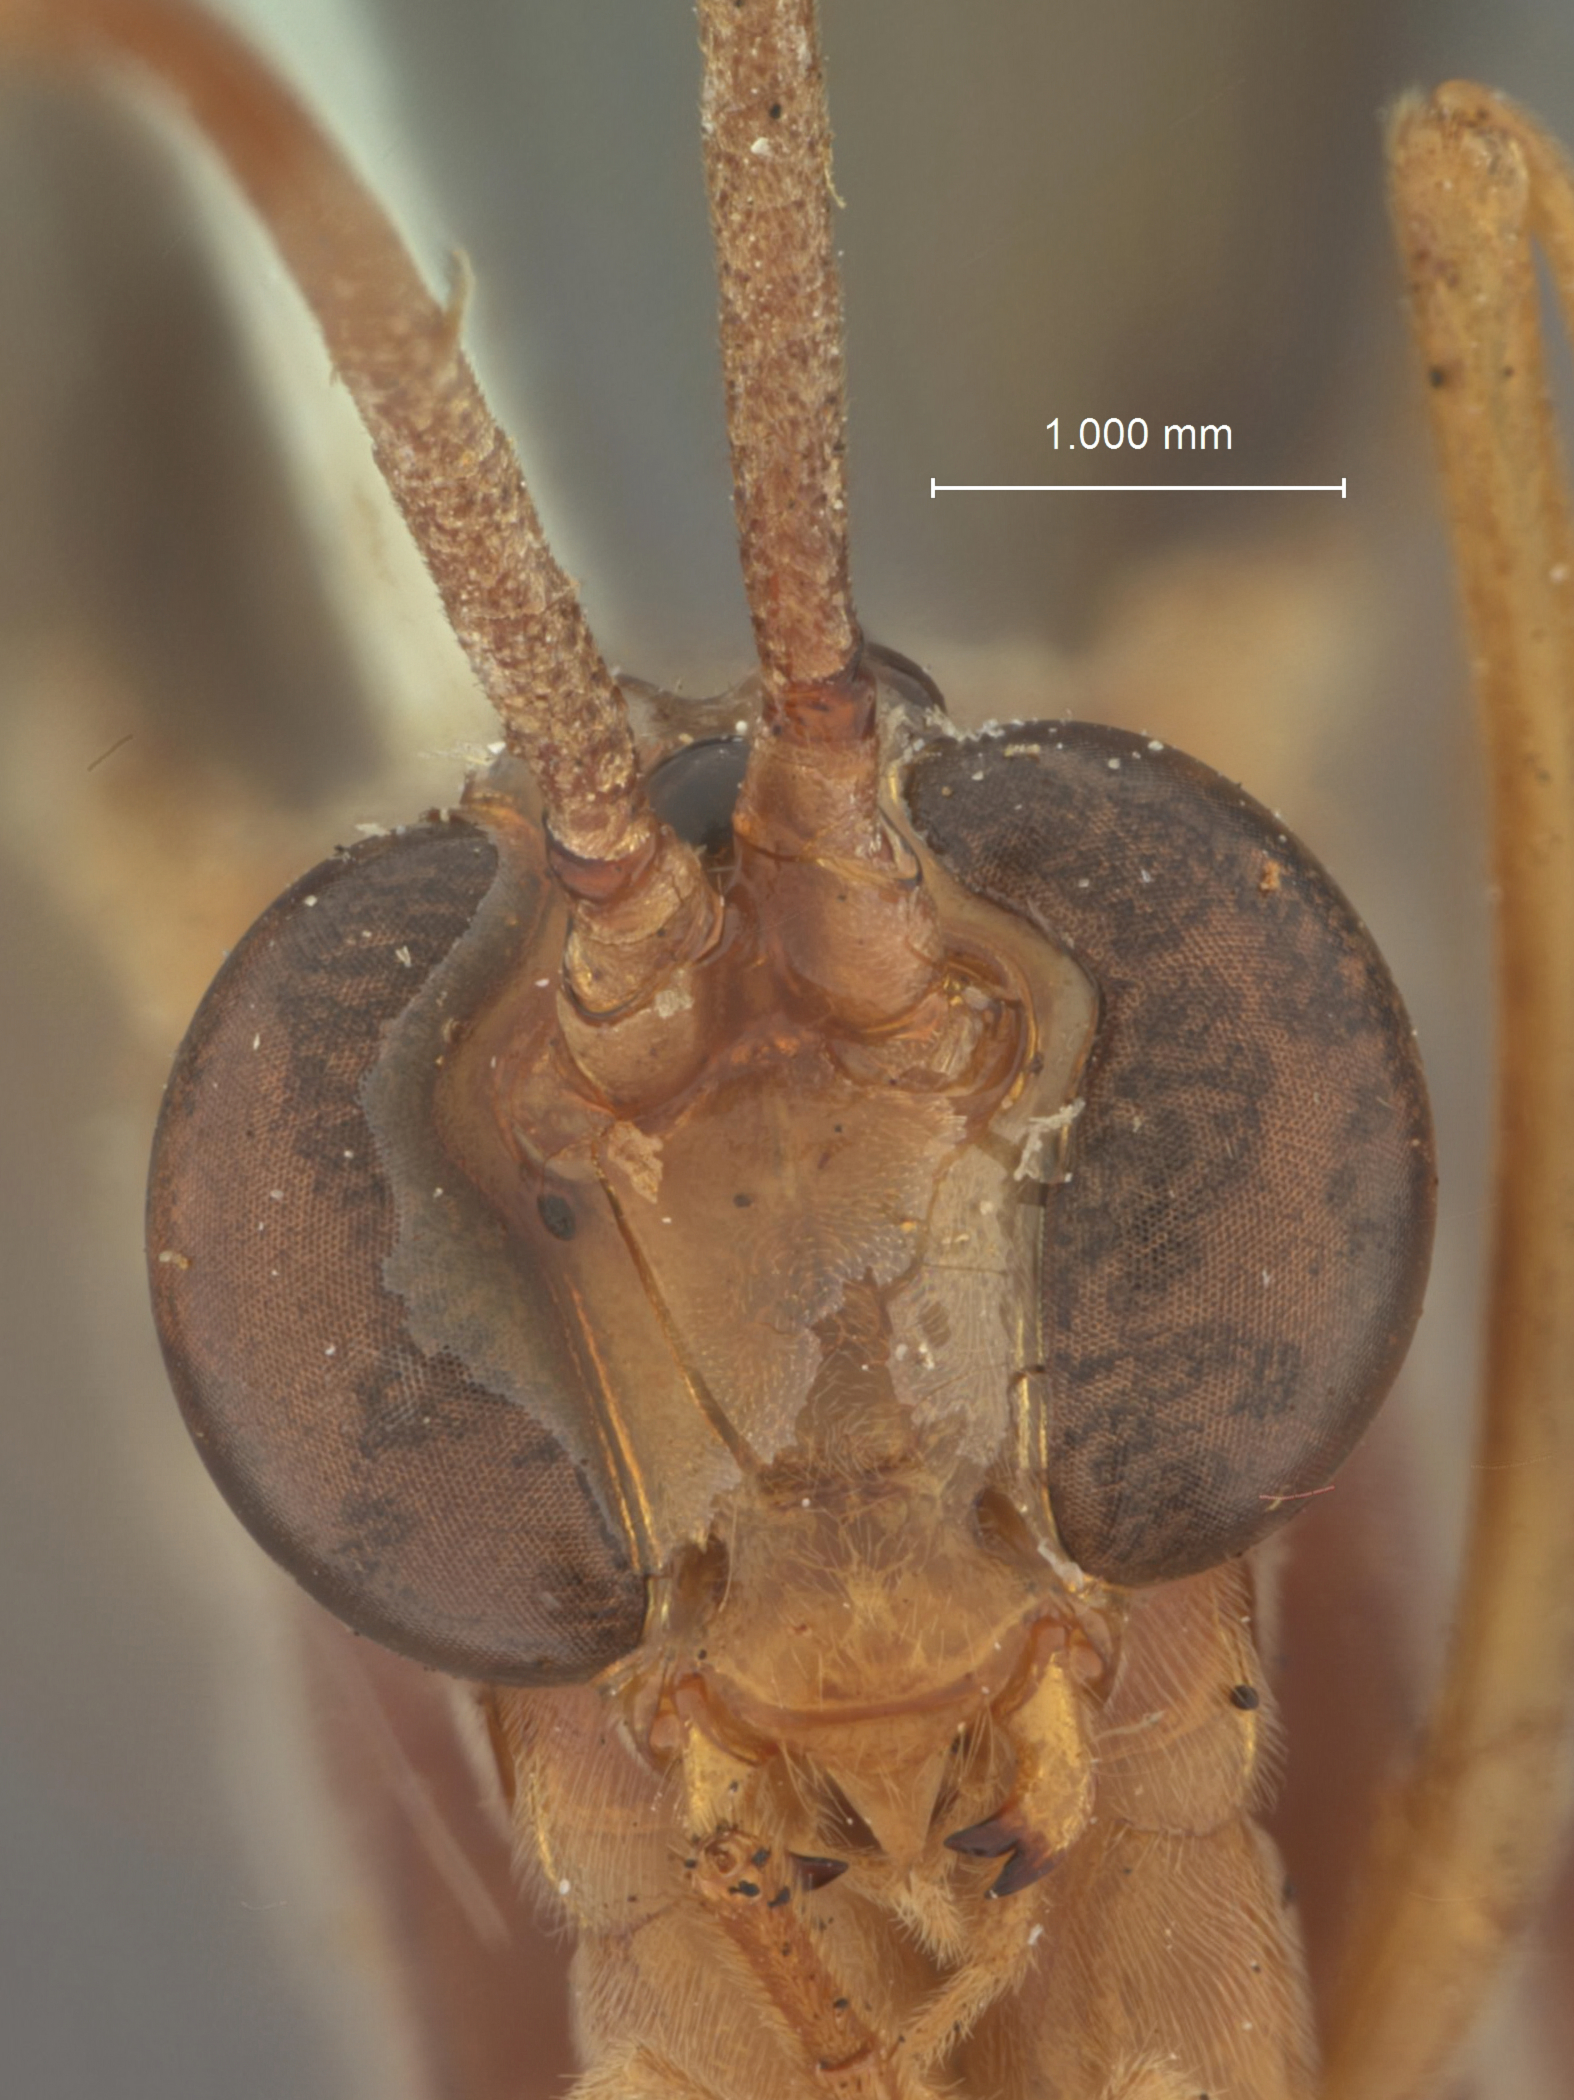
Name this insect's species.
Enicospilus aepulus
